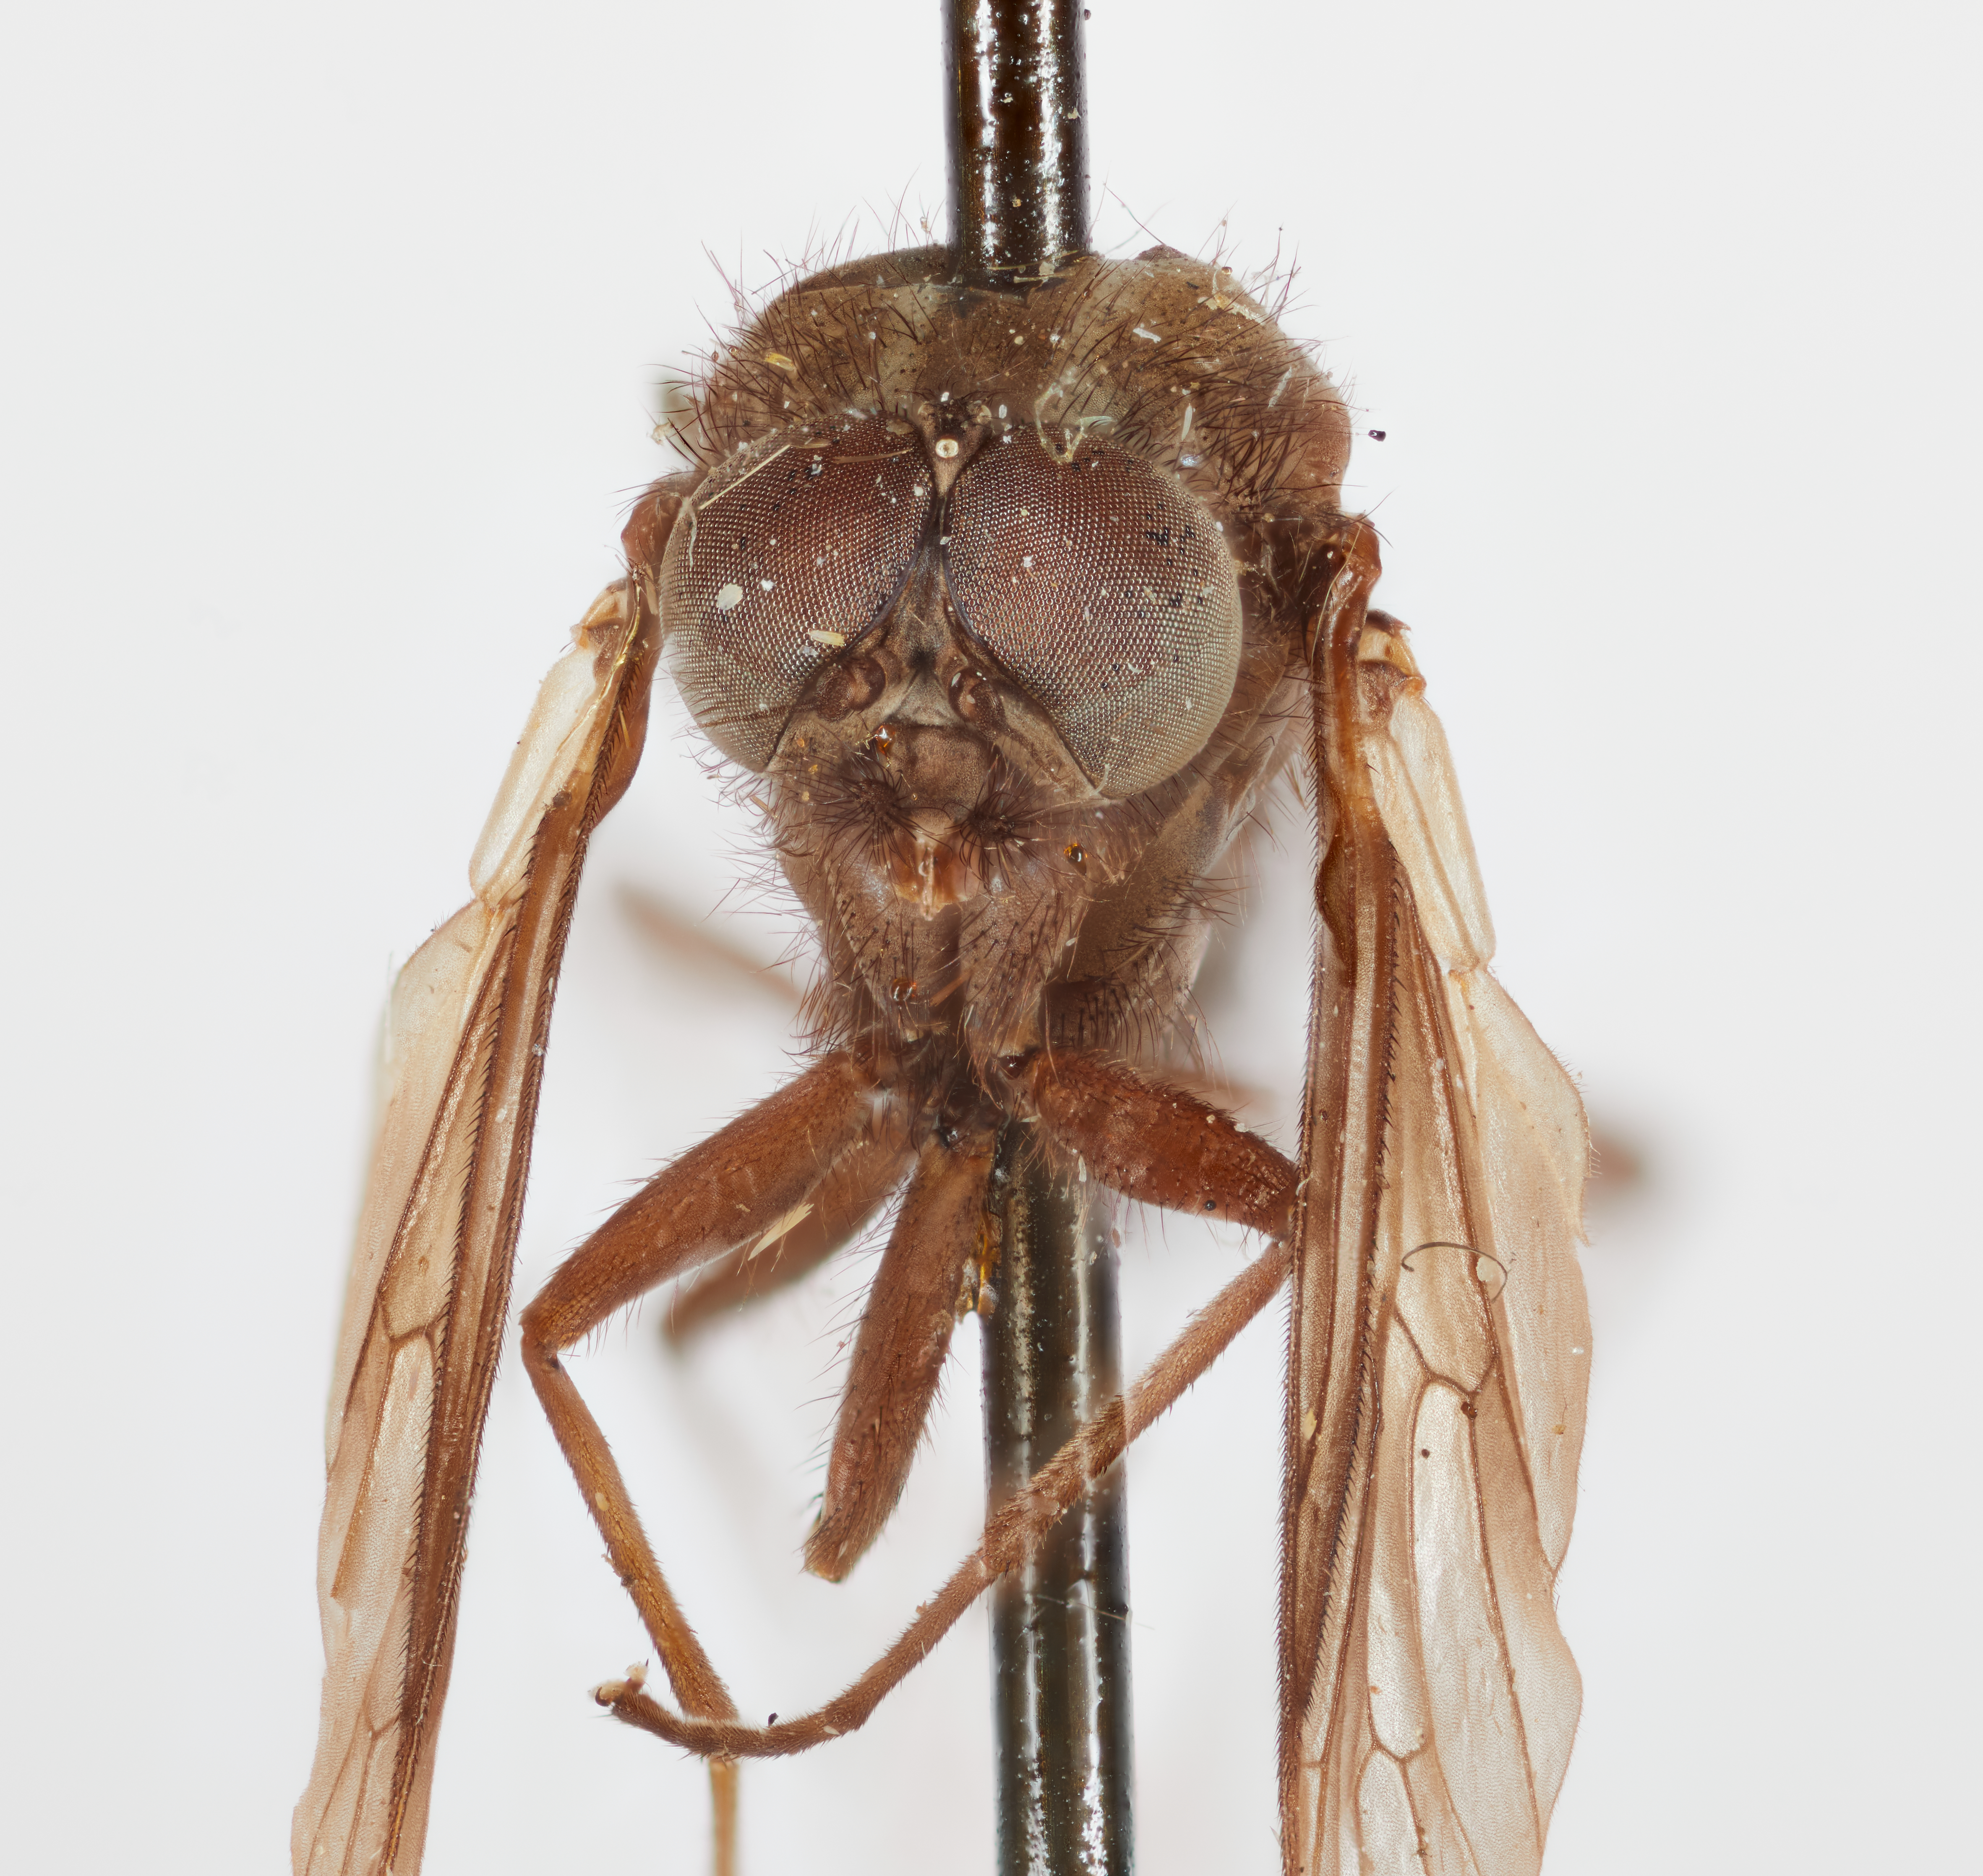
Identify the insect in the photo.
Chrysopilus alaskaensis
